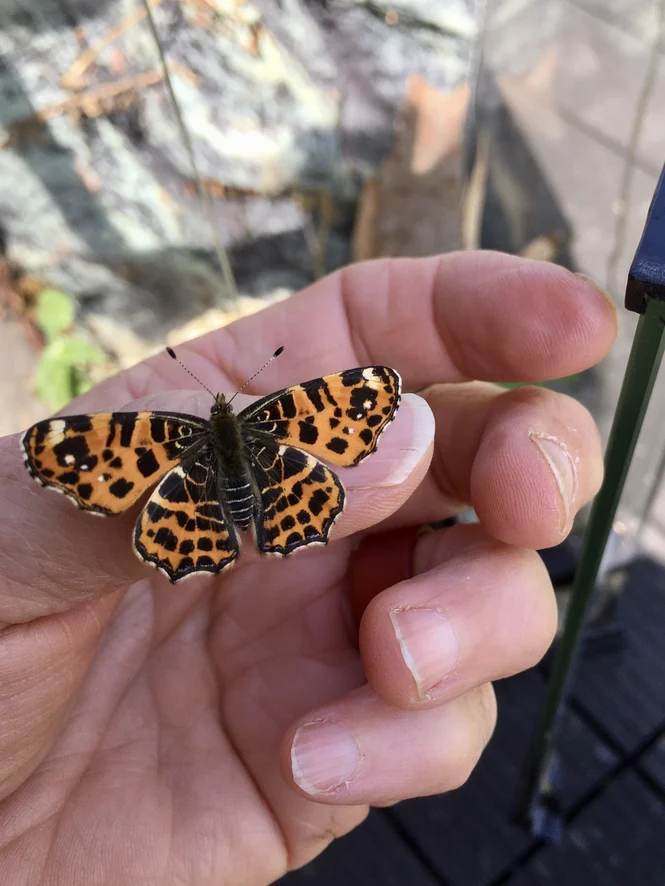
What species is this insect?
Araschnia levana
